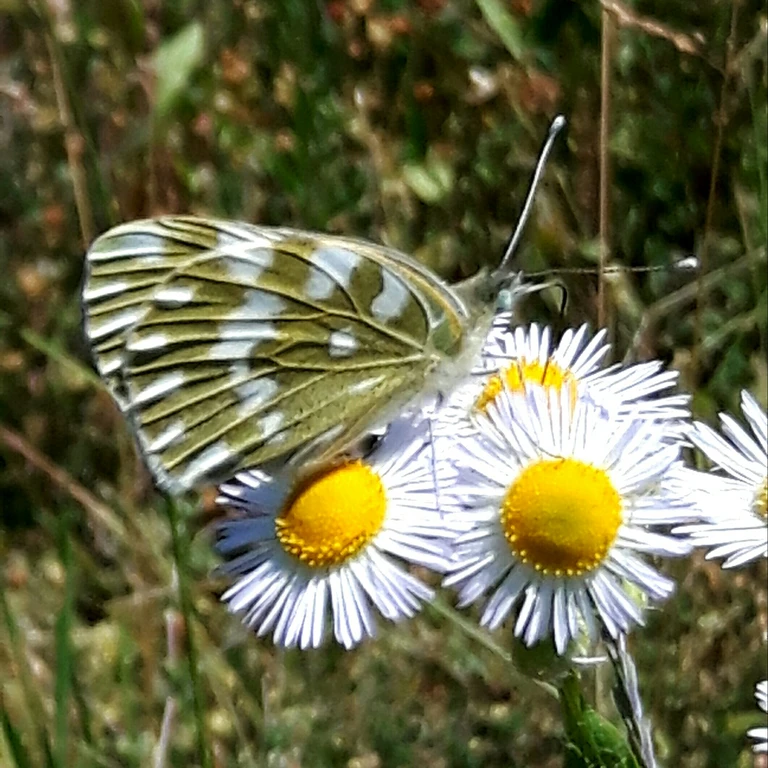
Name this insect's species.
Pontia edusa
